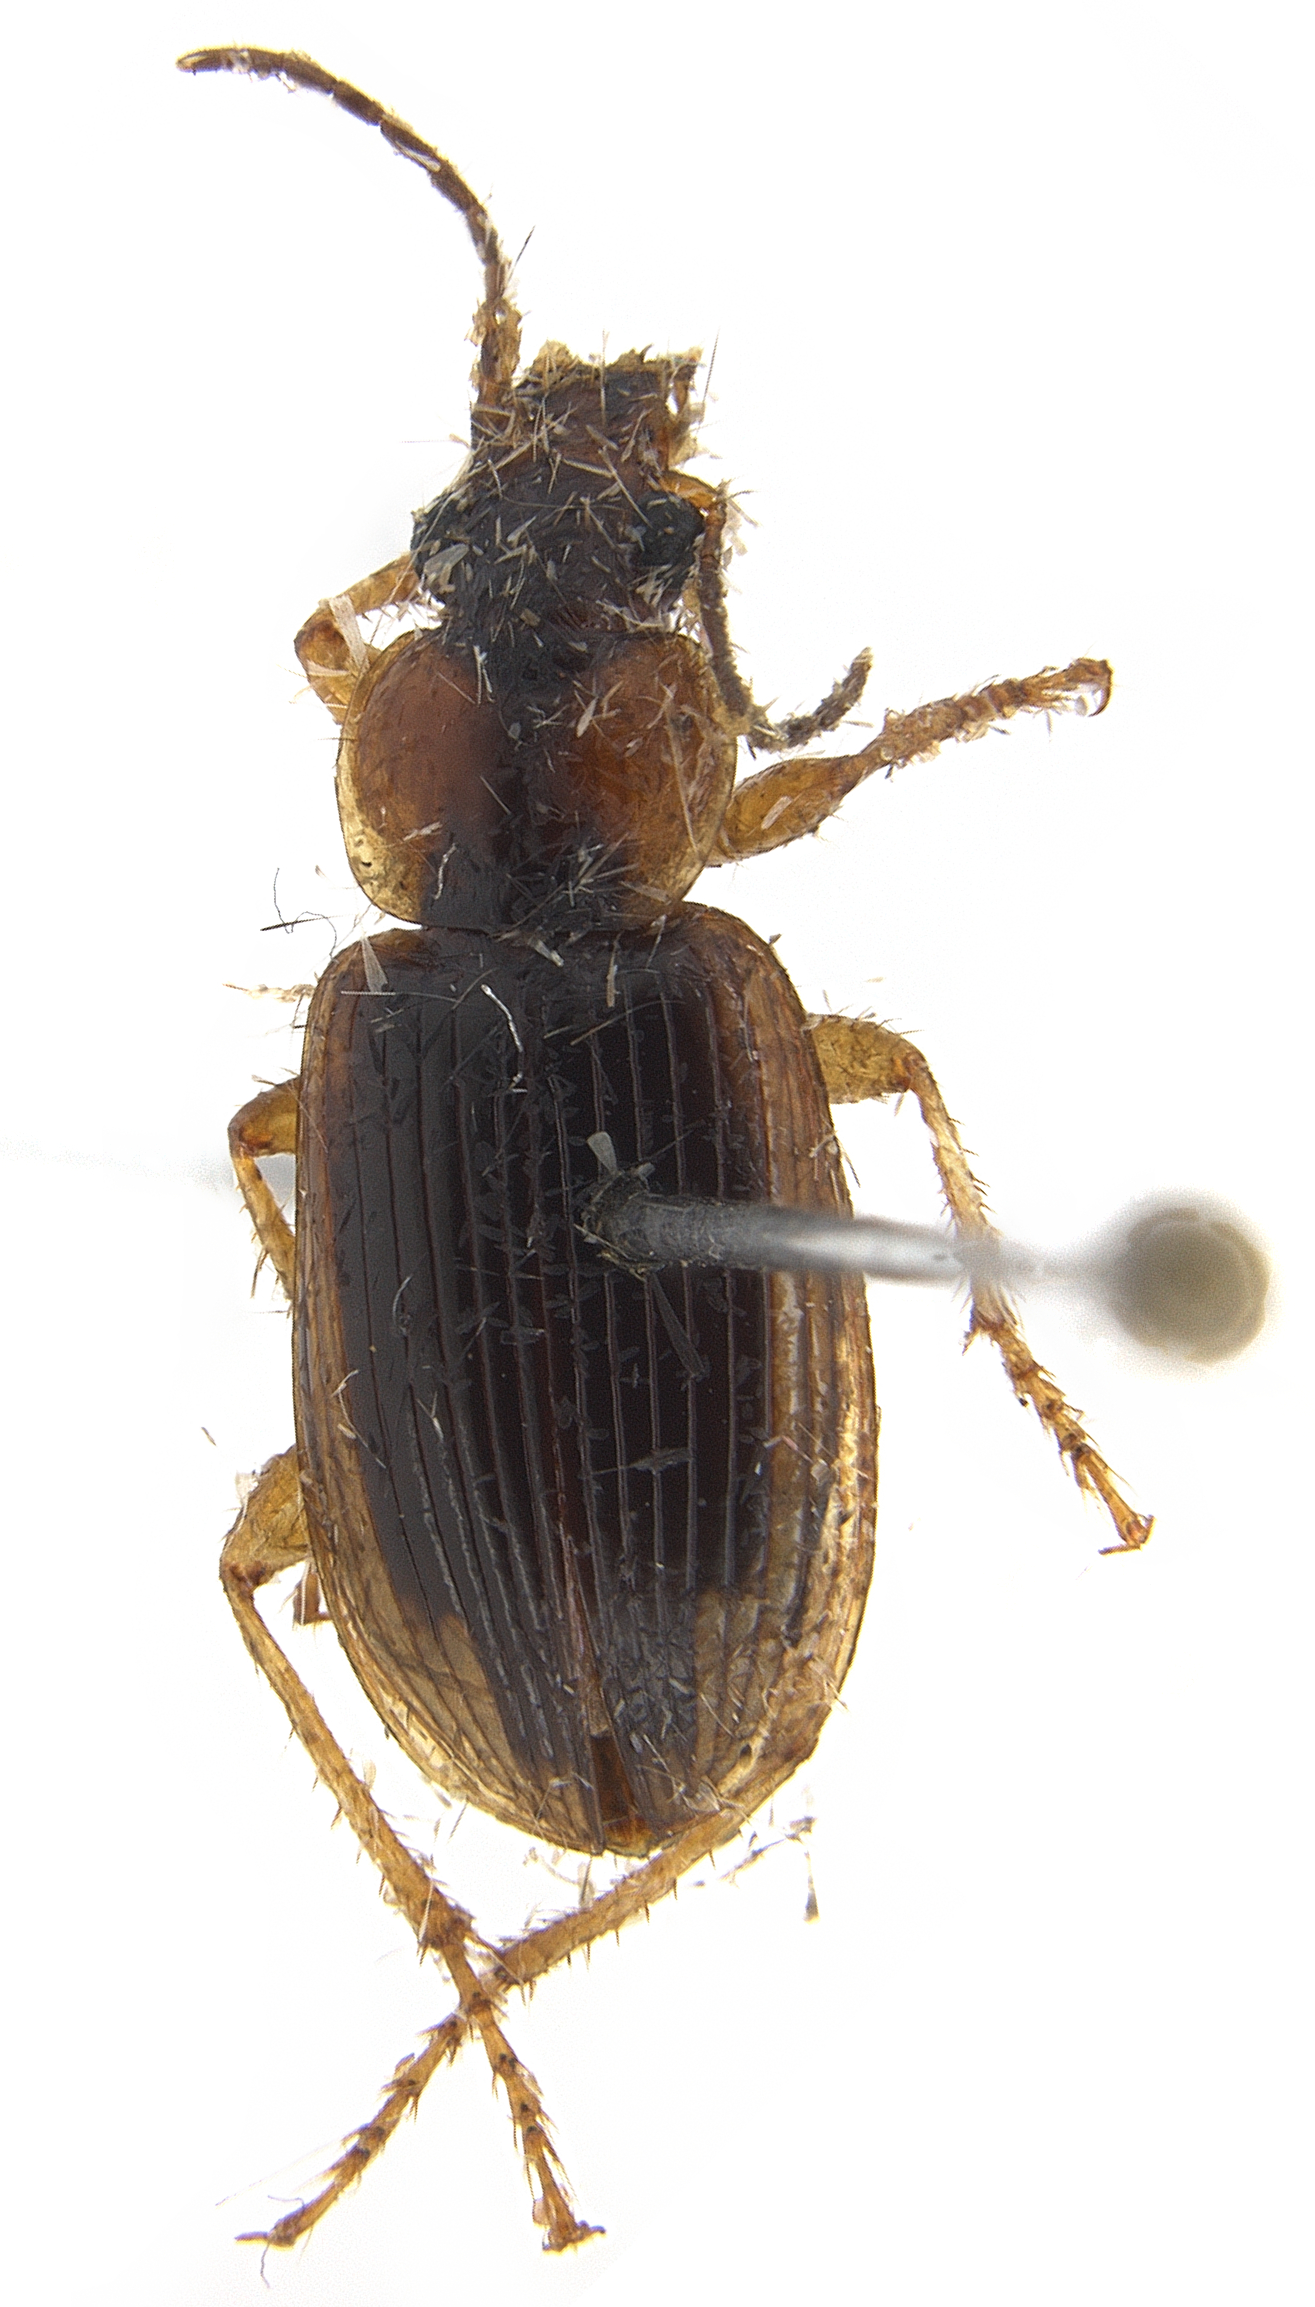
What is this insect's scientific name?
Anoplogenius discophorus (also Loxoncus discophorus)
